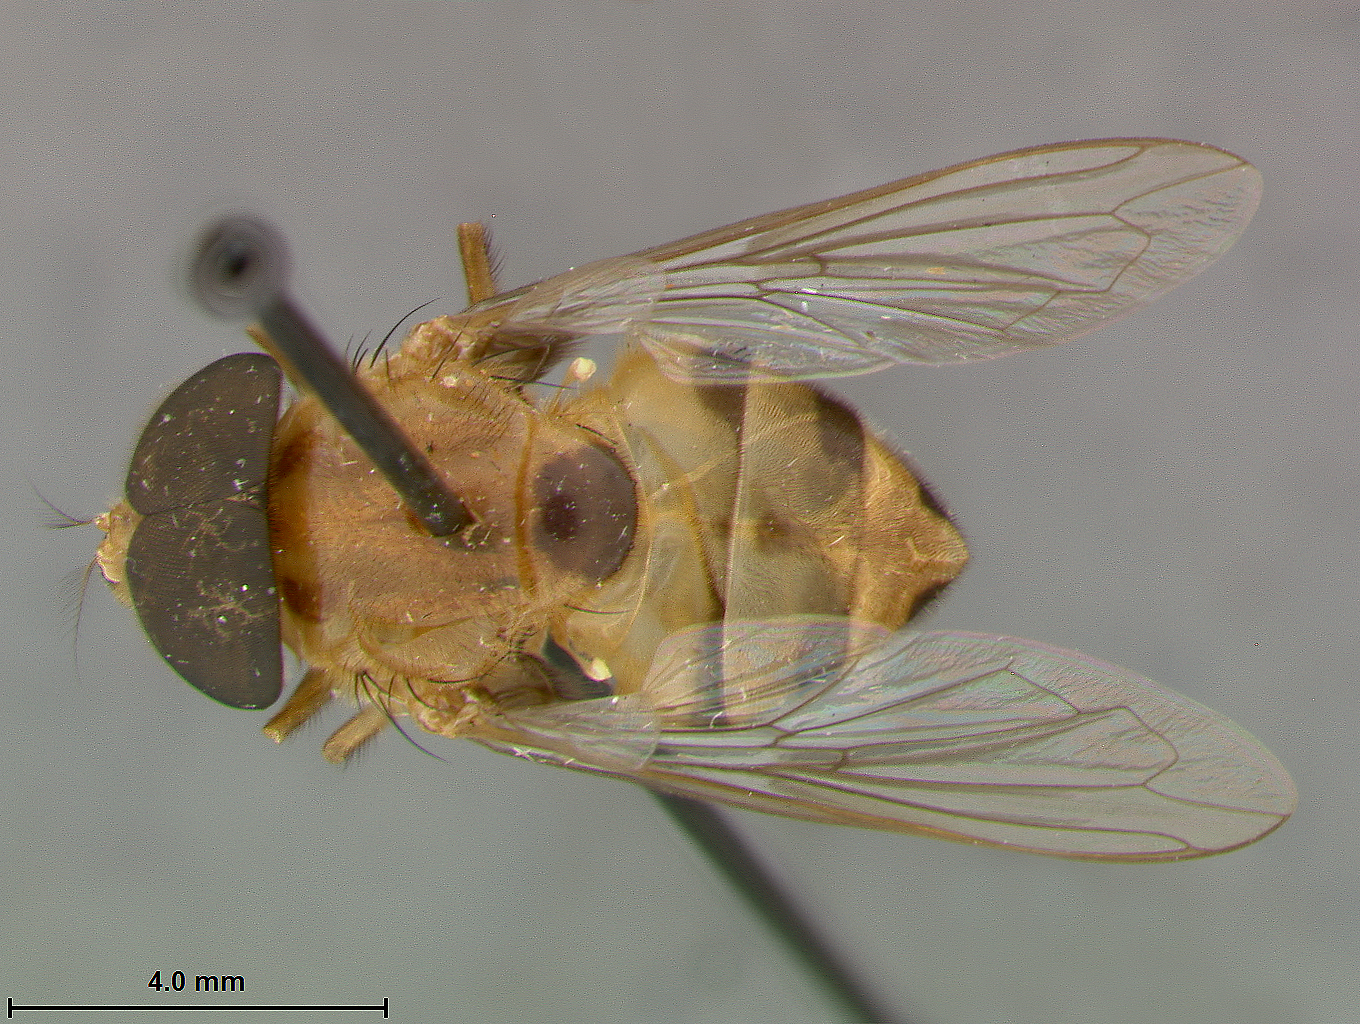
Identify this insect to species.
Volucella discalis
